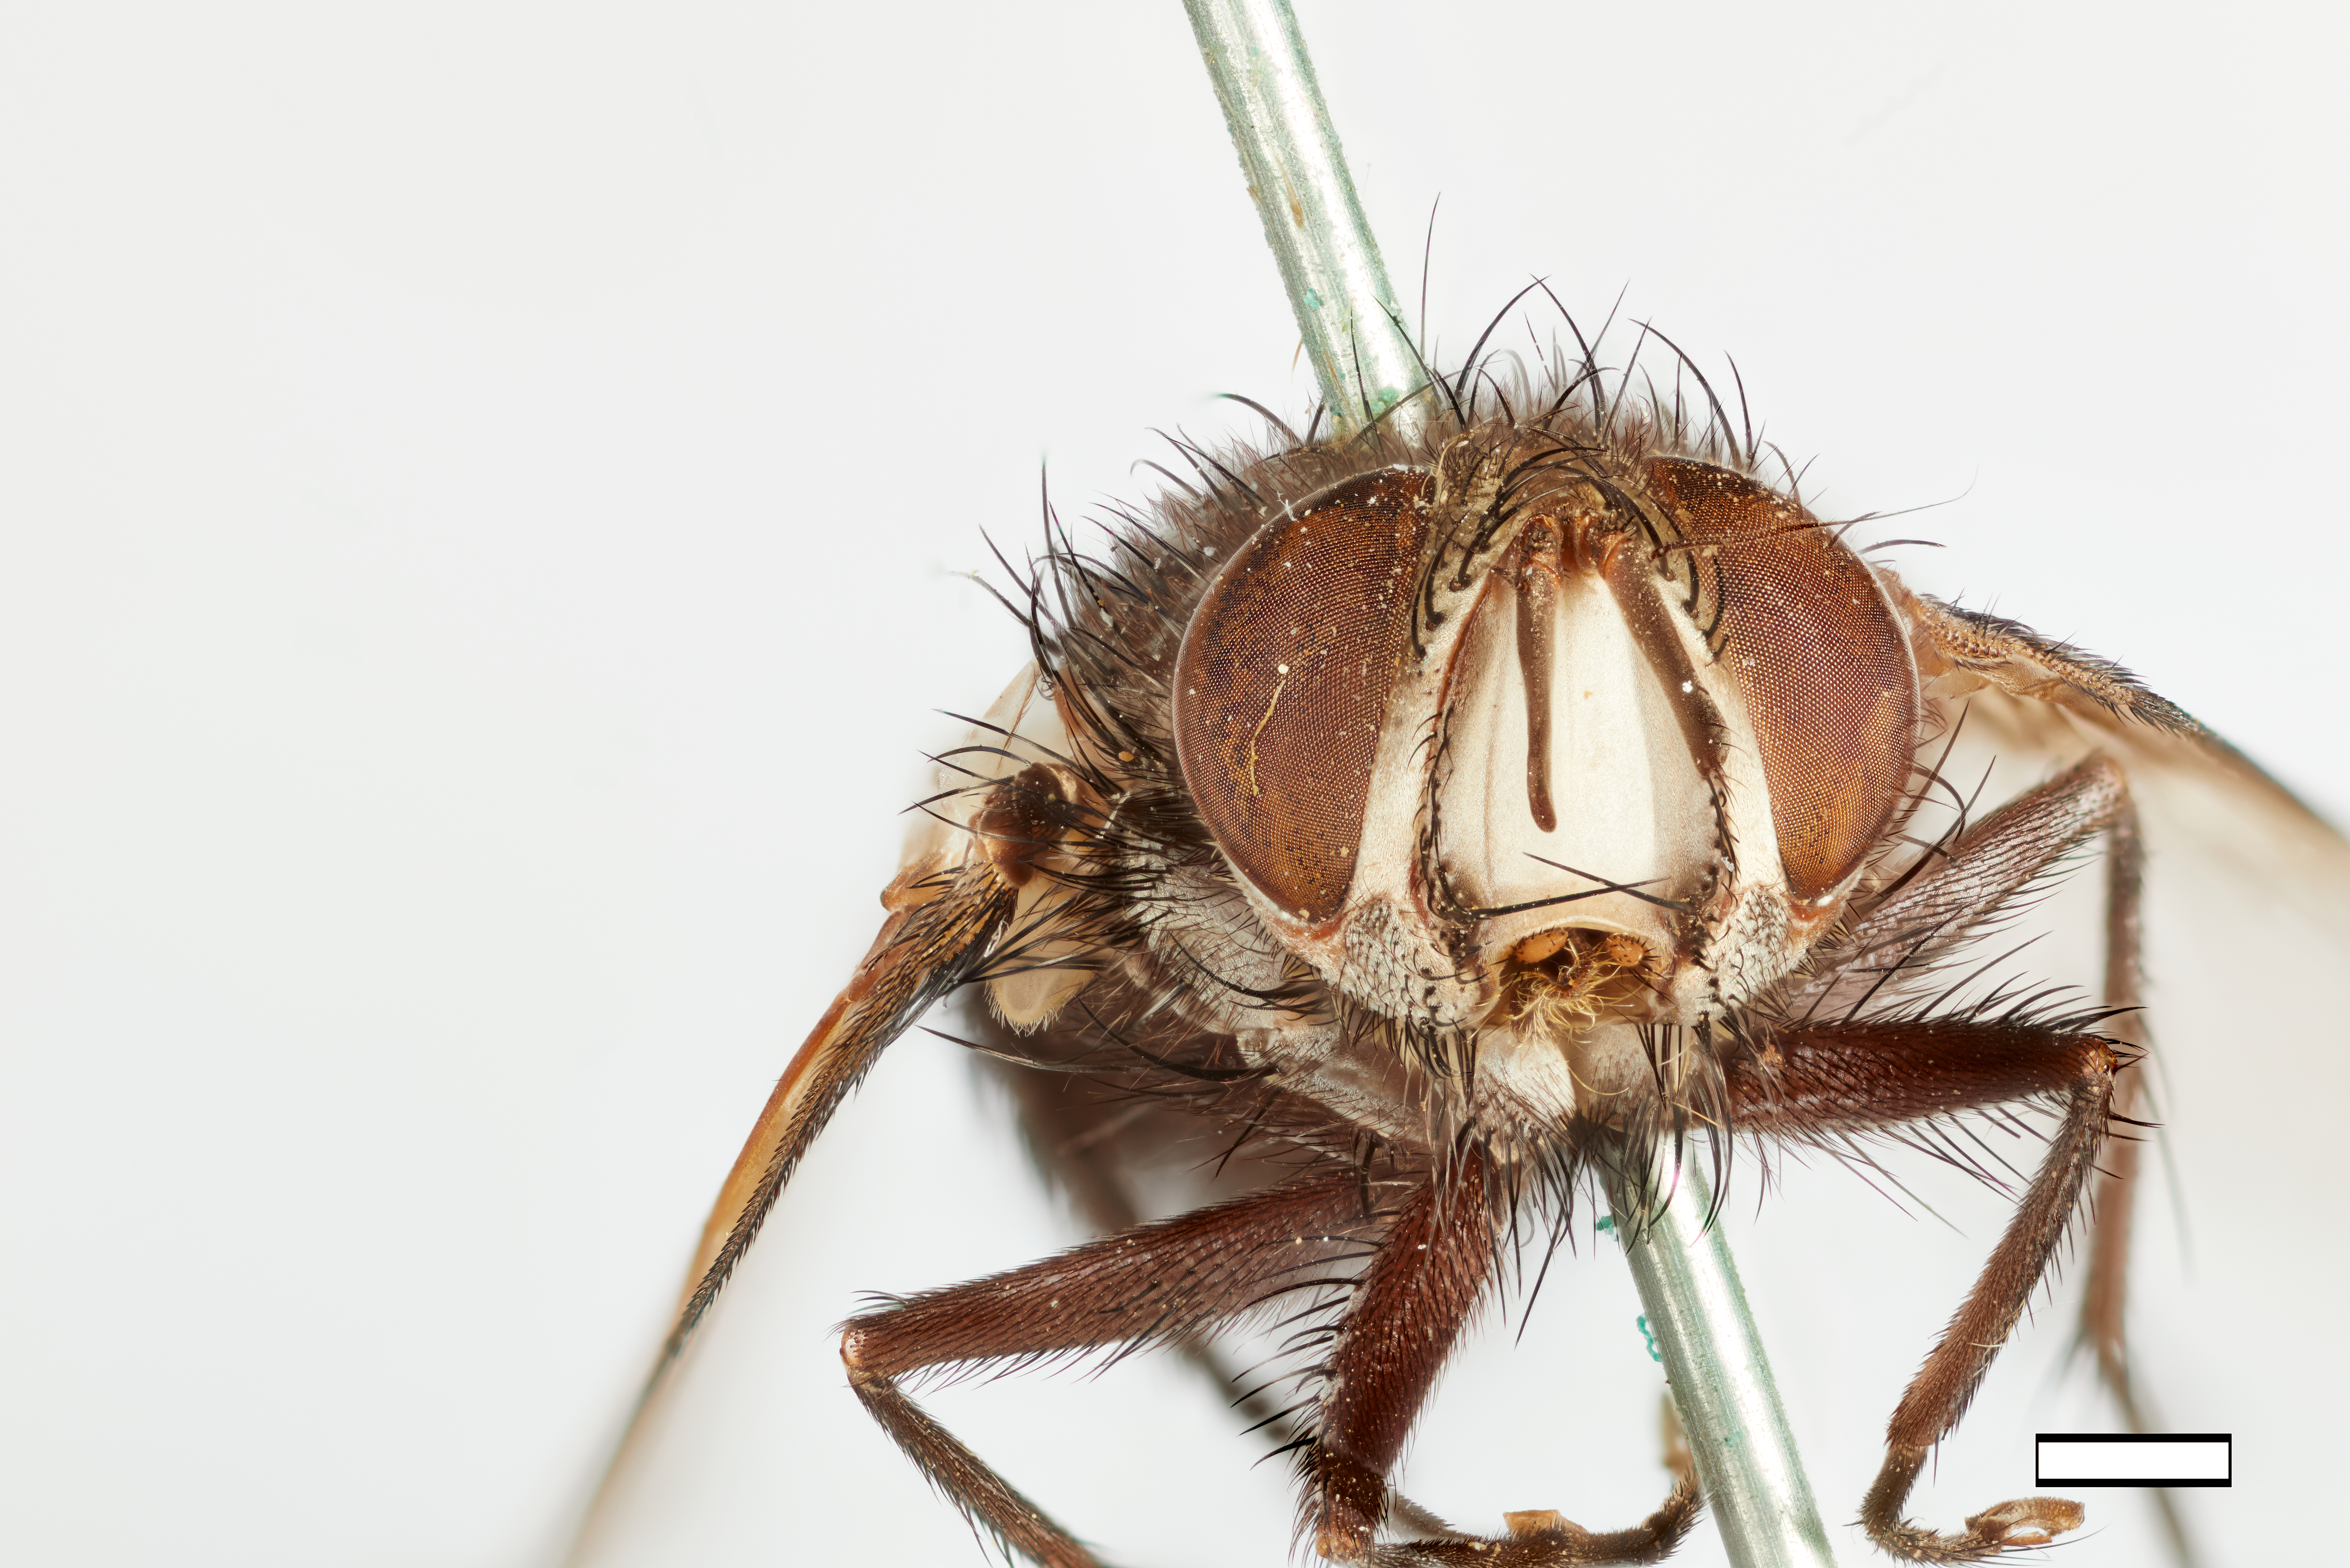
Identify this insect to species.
Achaetoneura piperi
